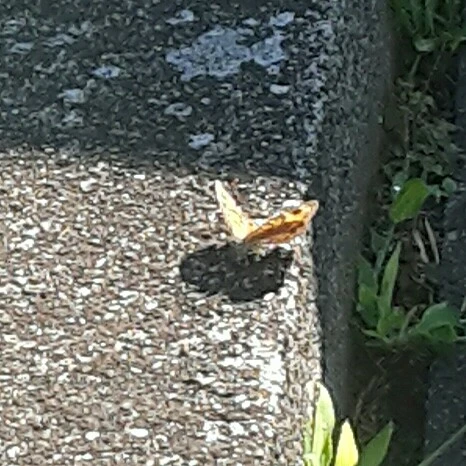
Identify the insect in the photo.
Lasiommata megera (also Pararge megera)
